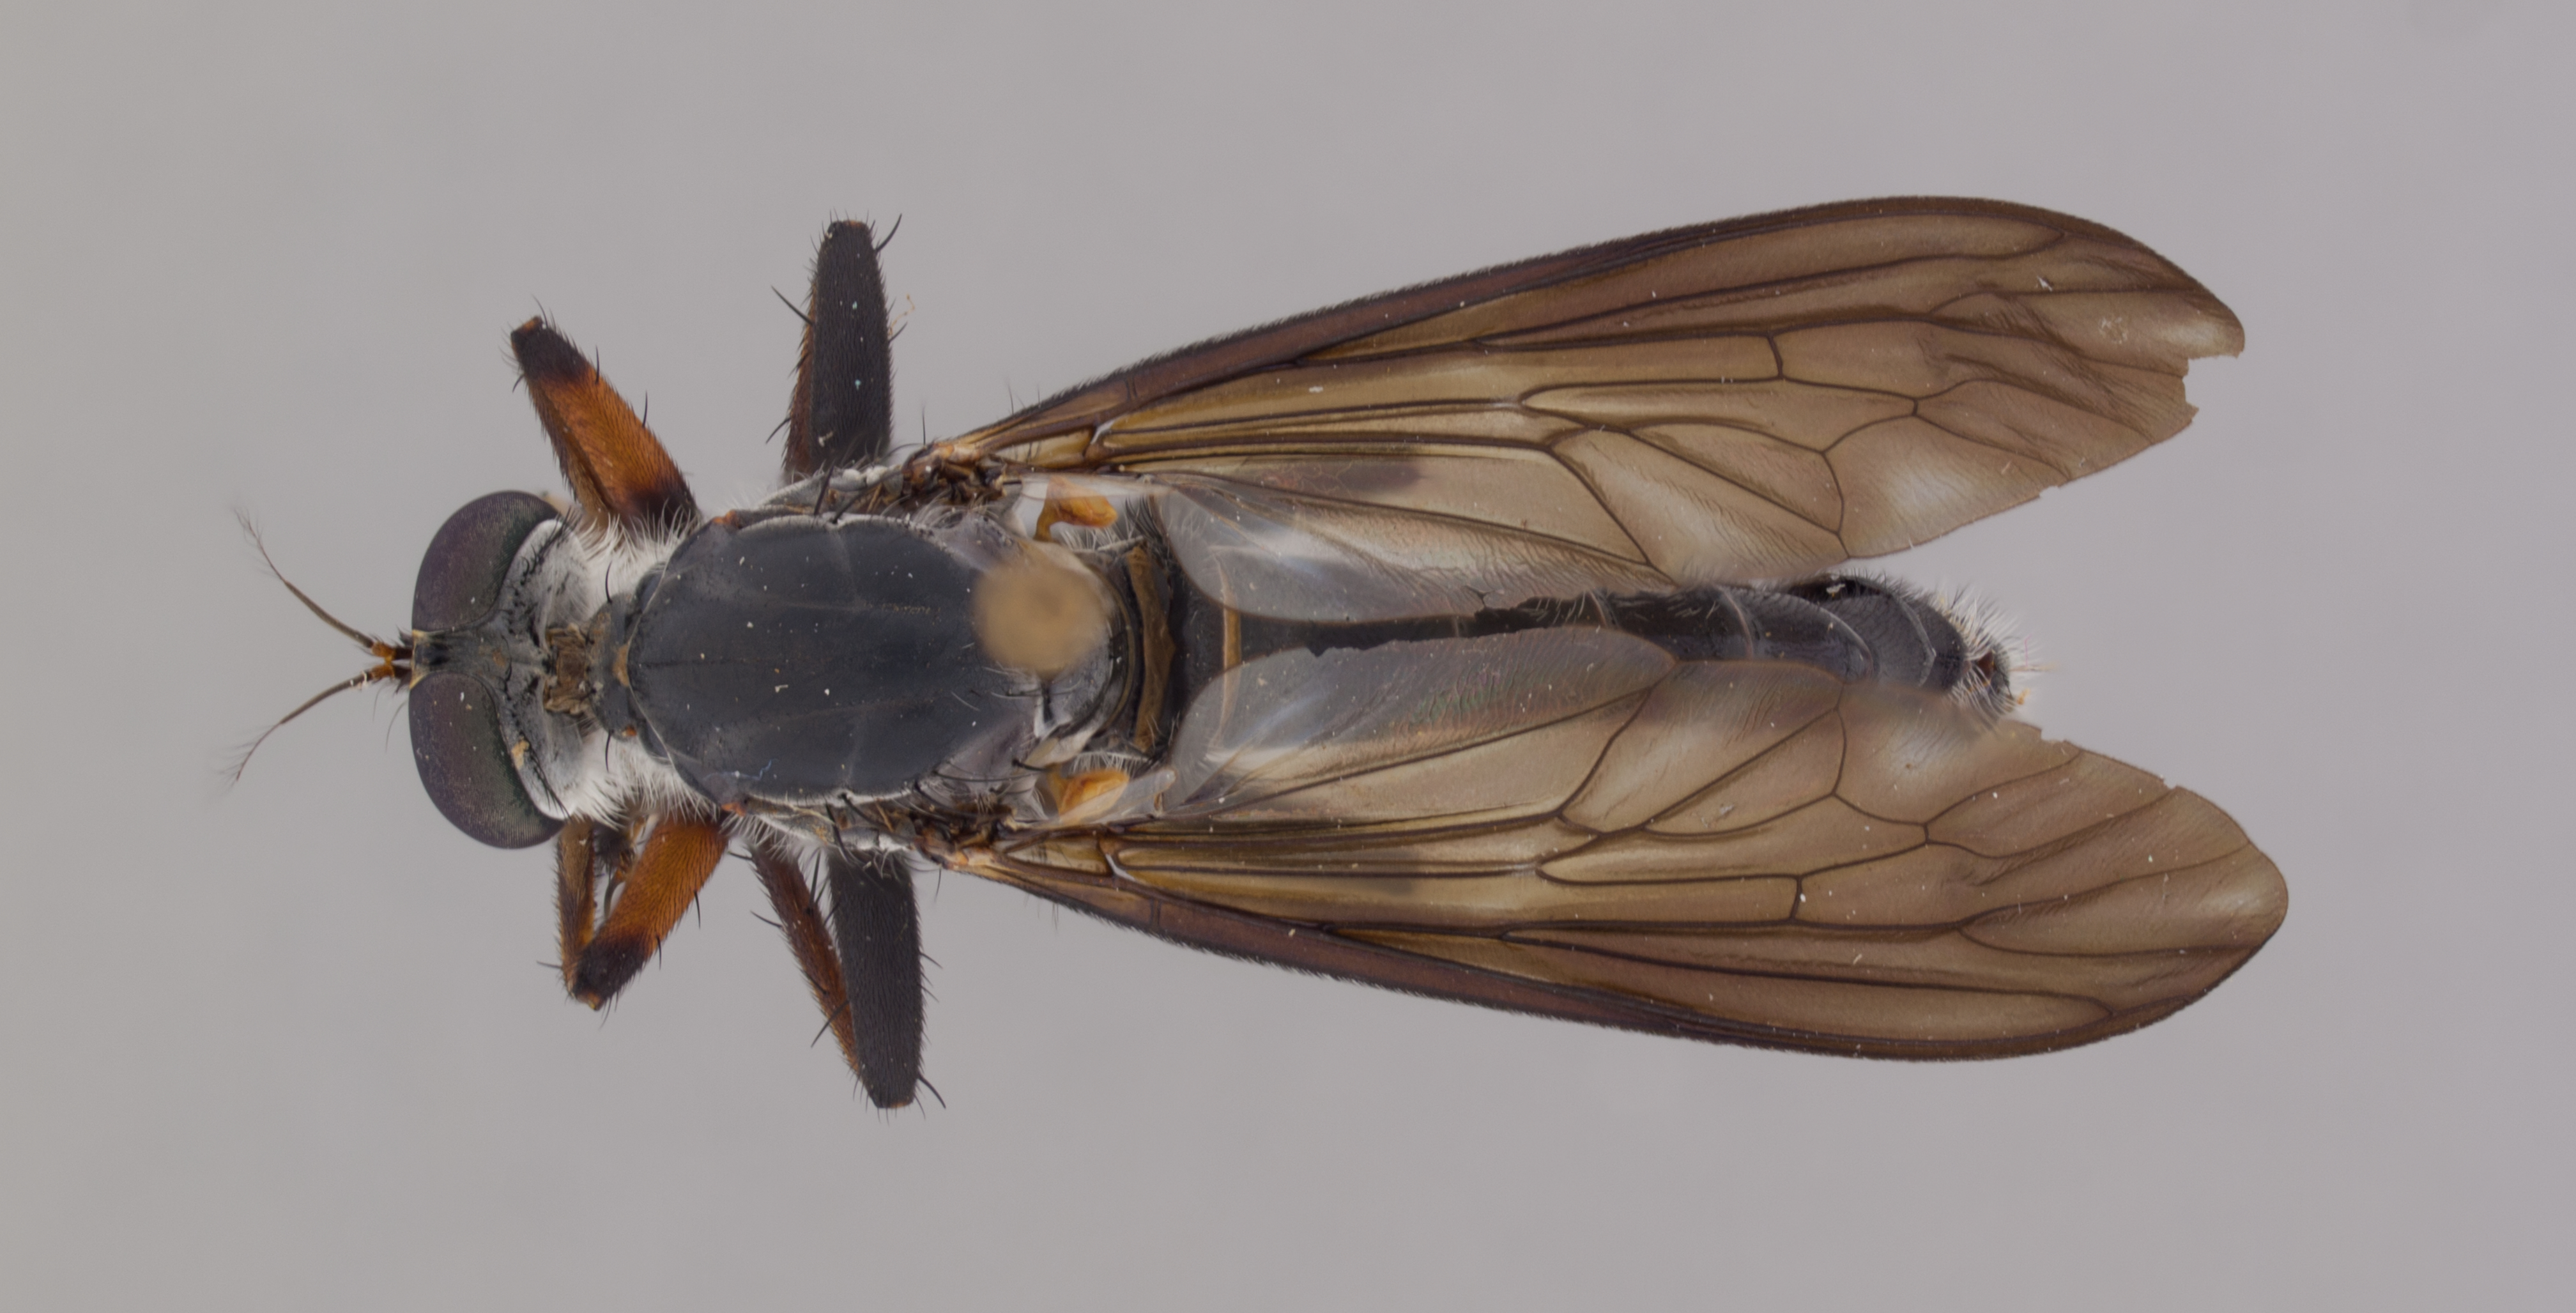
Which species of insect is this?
Michotamia nigra
